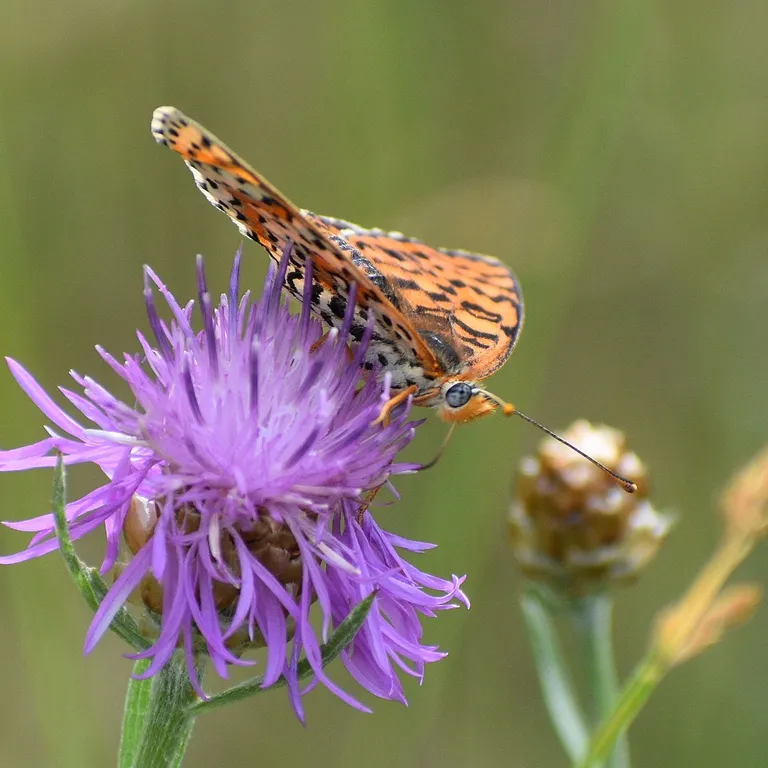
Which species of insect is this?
Melitaea didyma
